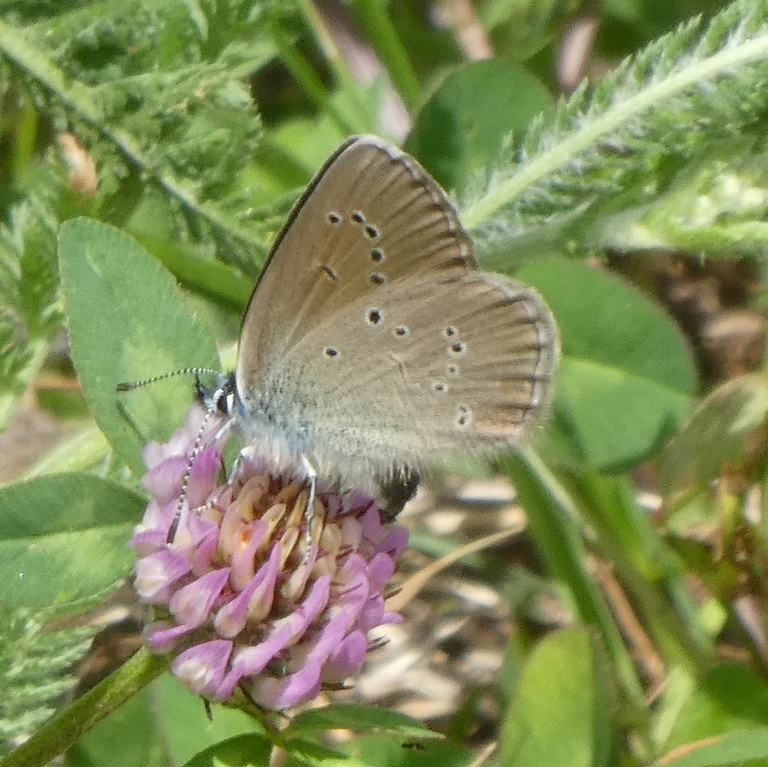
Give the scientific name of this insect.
Cyaniris semiargus
